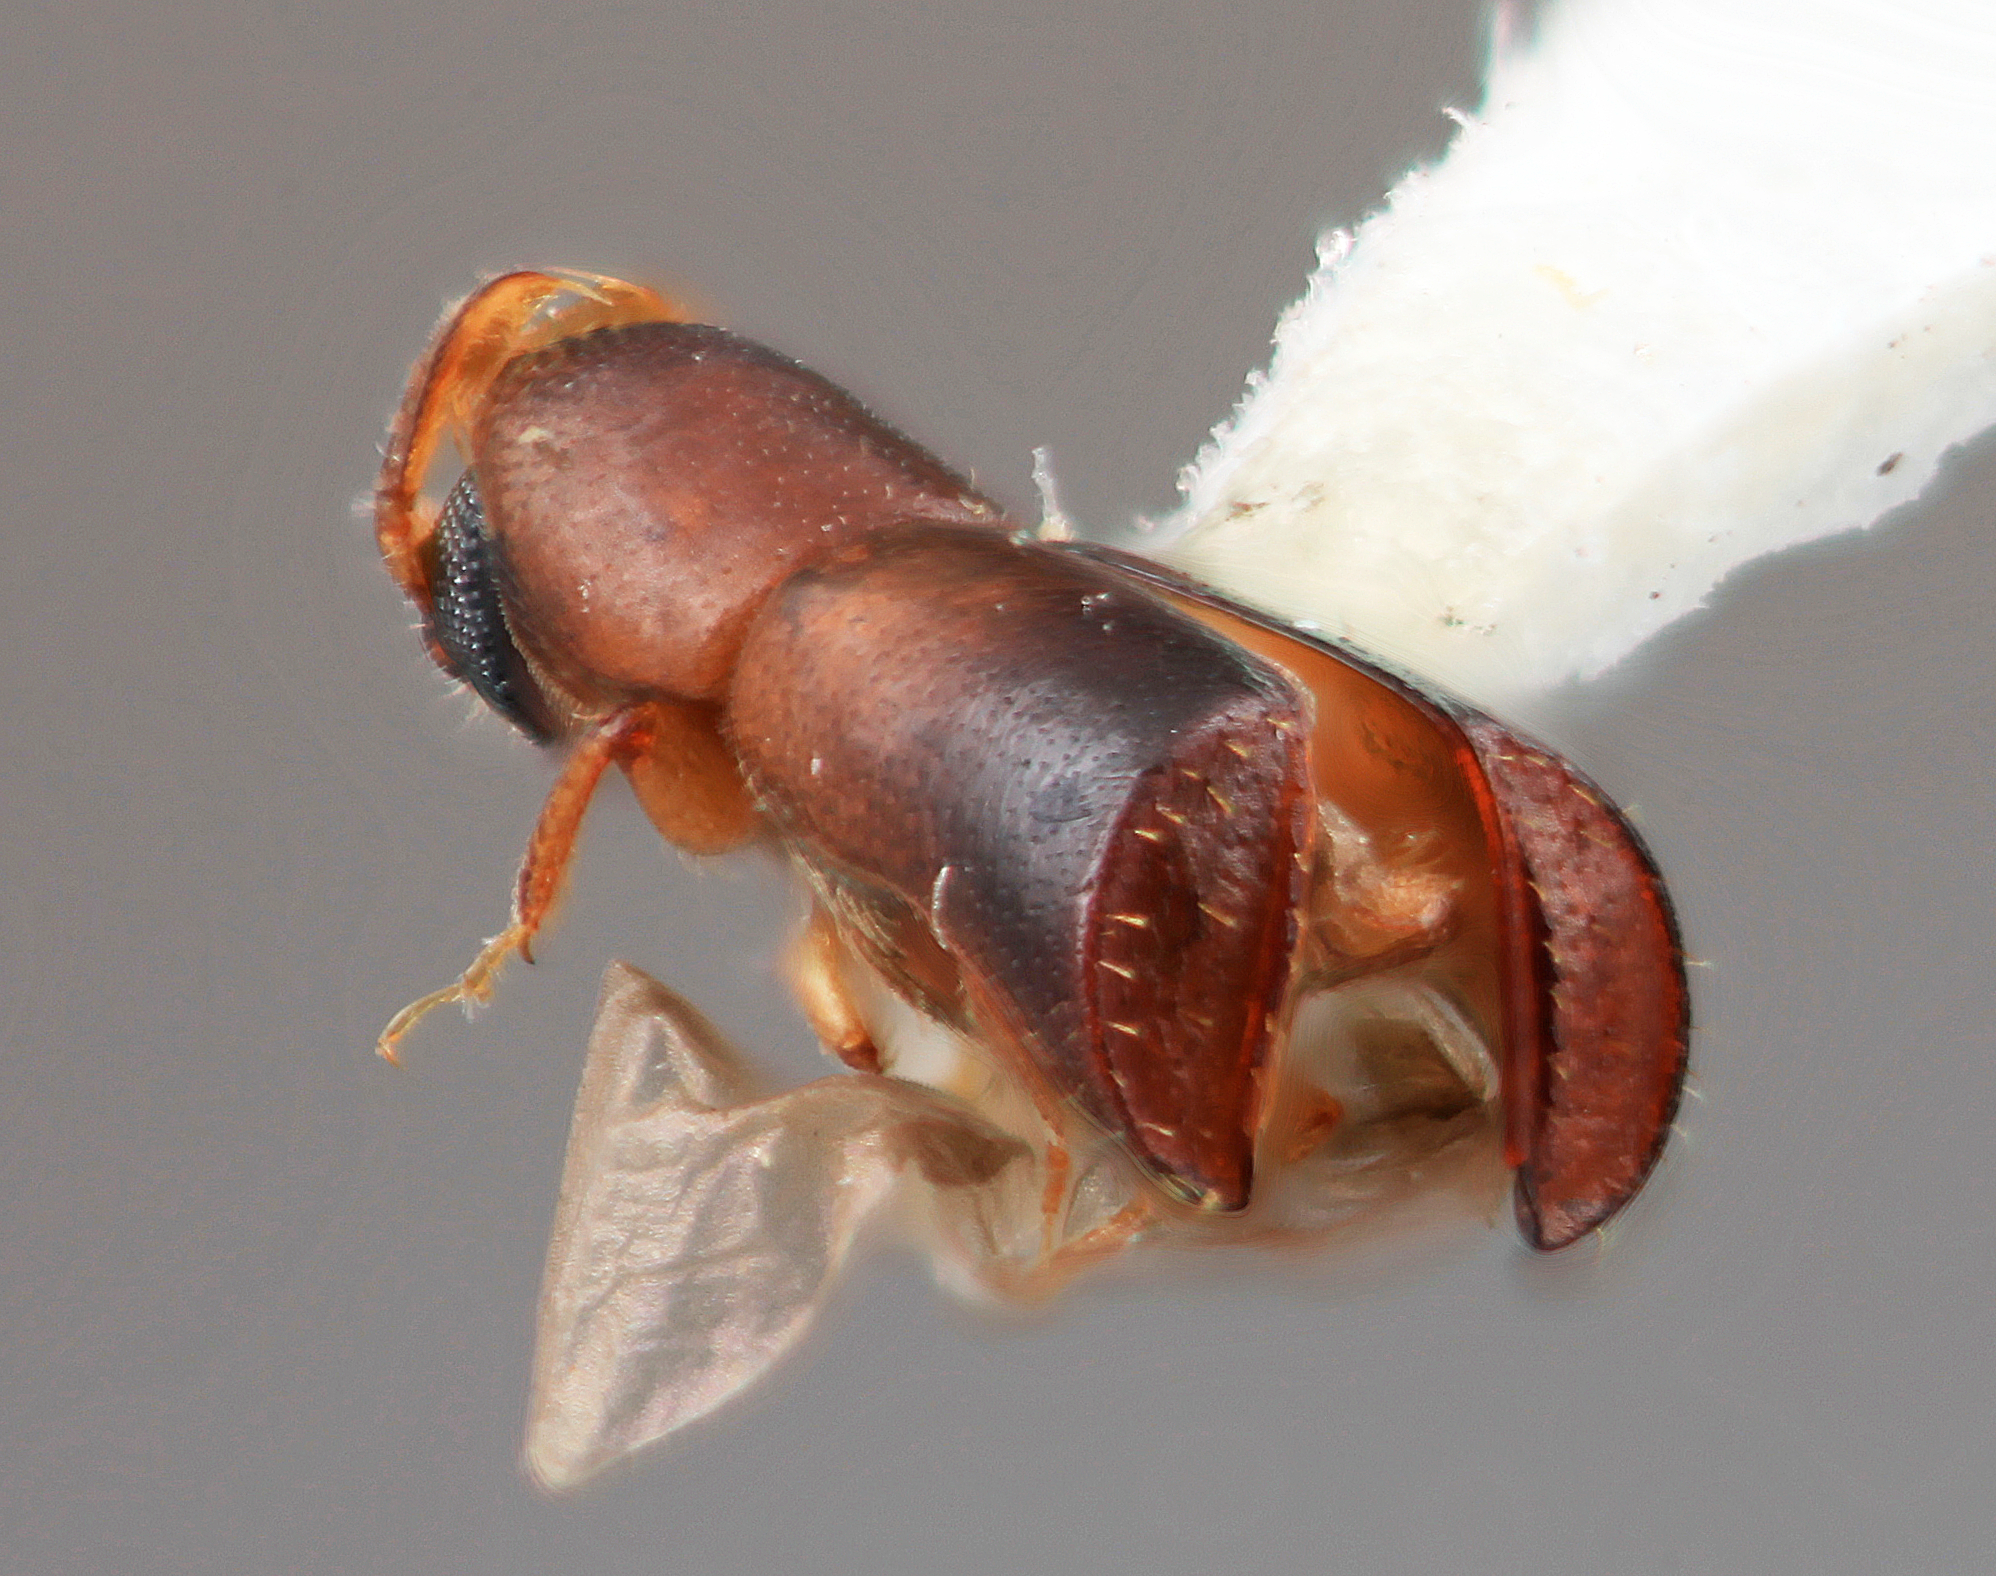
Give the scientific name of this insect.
Corthylus gracillior
